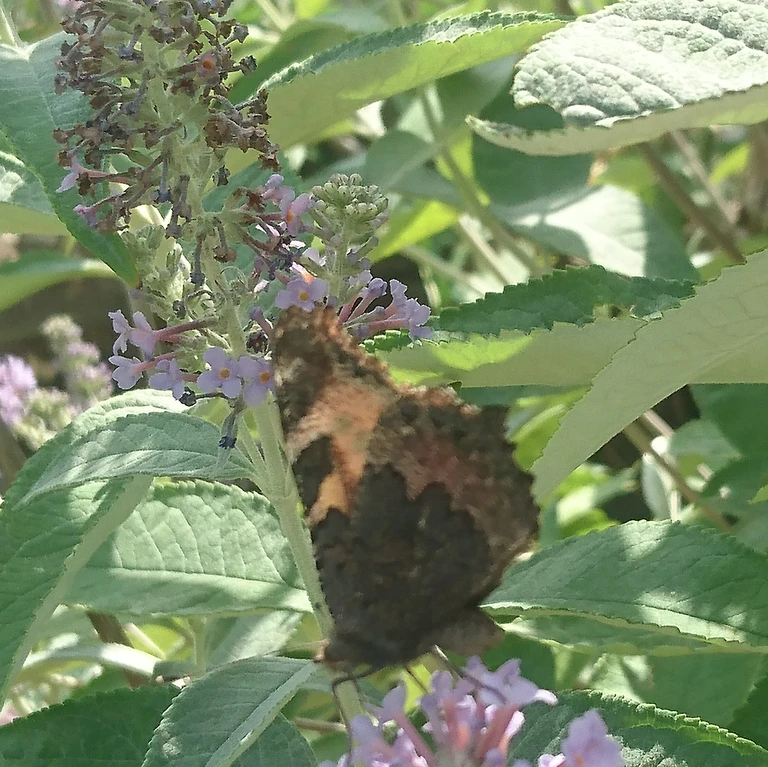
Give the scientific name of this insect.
Aglais urticae
